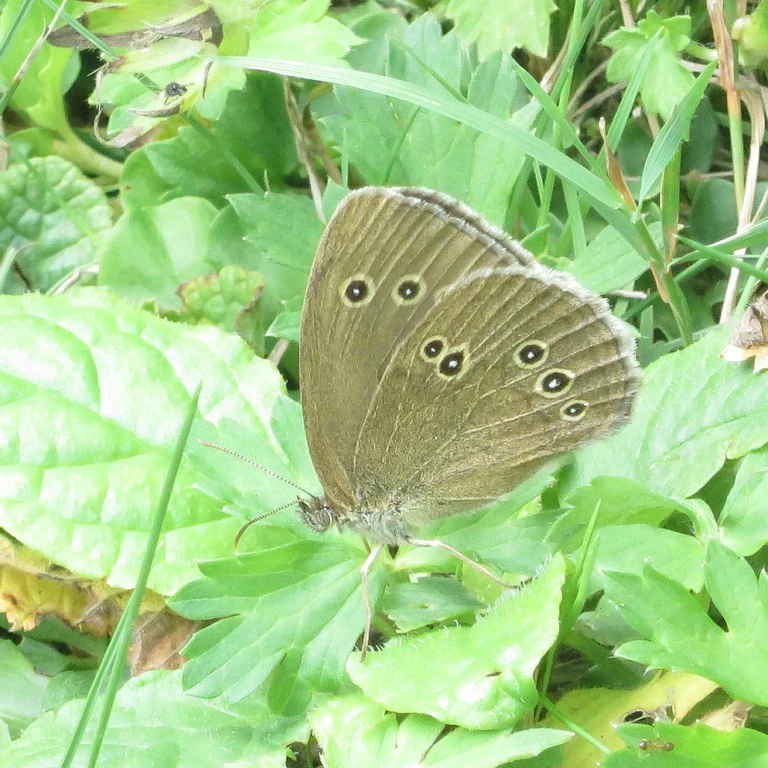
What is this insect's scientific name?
Aphantopus hyperantus
